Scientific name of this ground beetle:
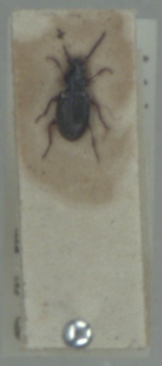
Bembidion assimile
